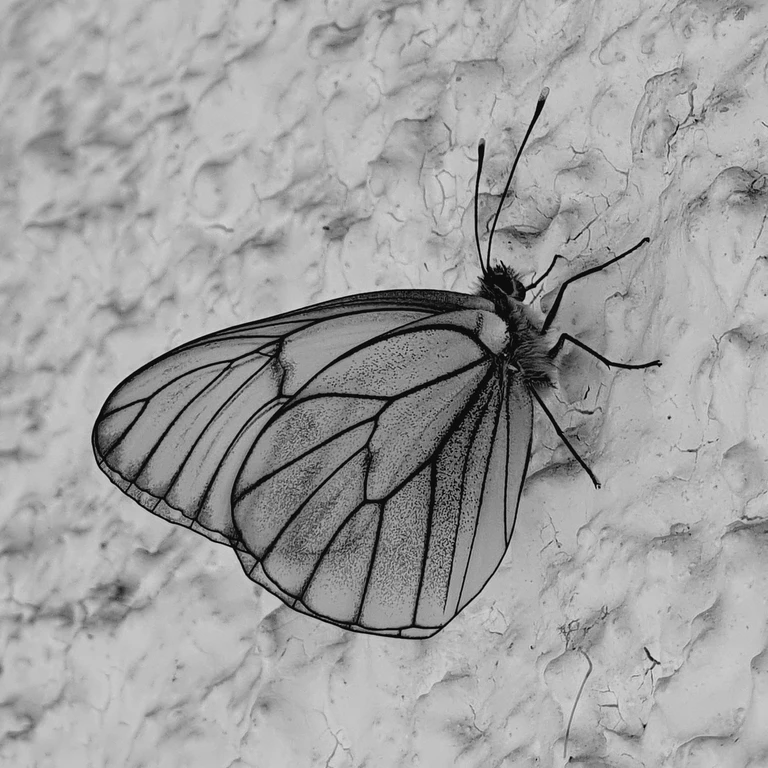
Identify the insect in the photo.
Aporia crataegi
